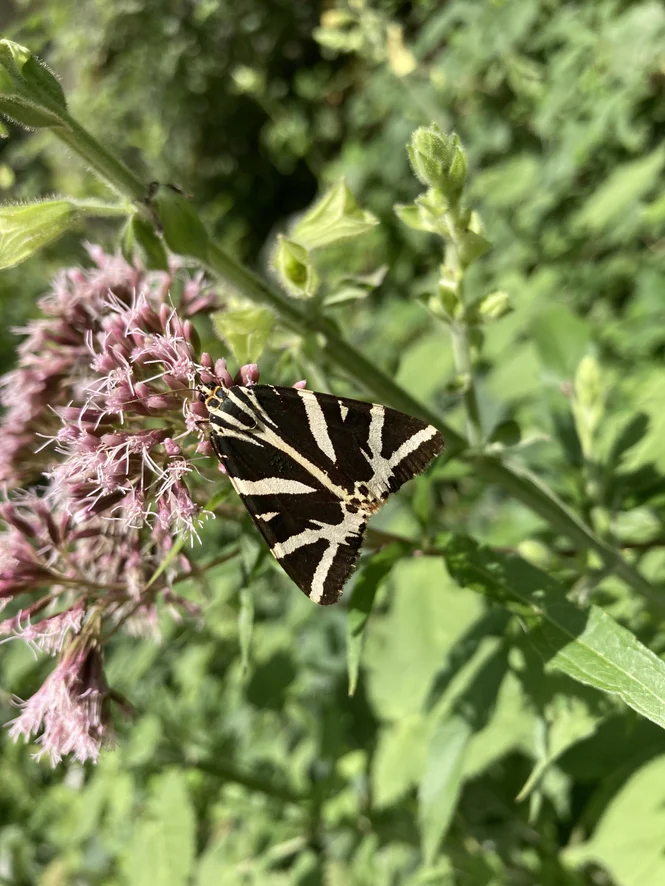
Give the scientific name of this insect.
Euplagia quadripunctaria
